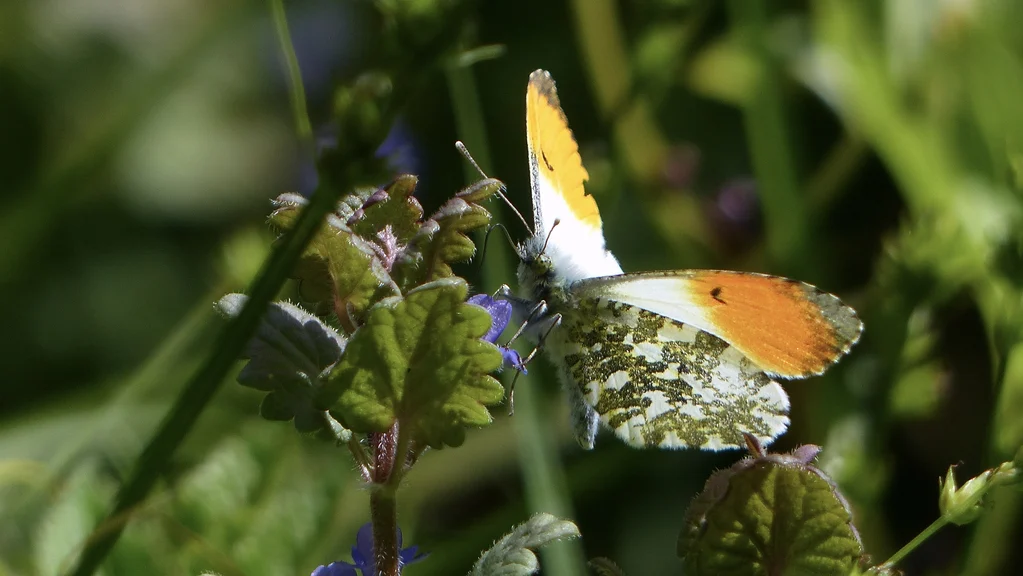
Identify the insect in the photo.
Anthocharis cardamines
